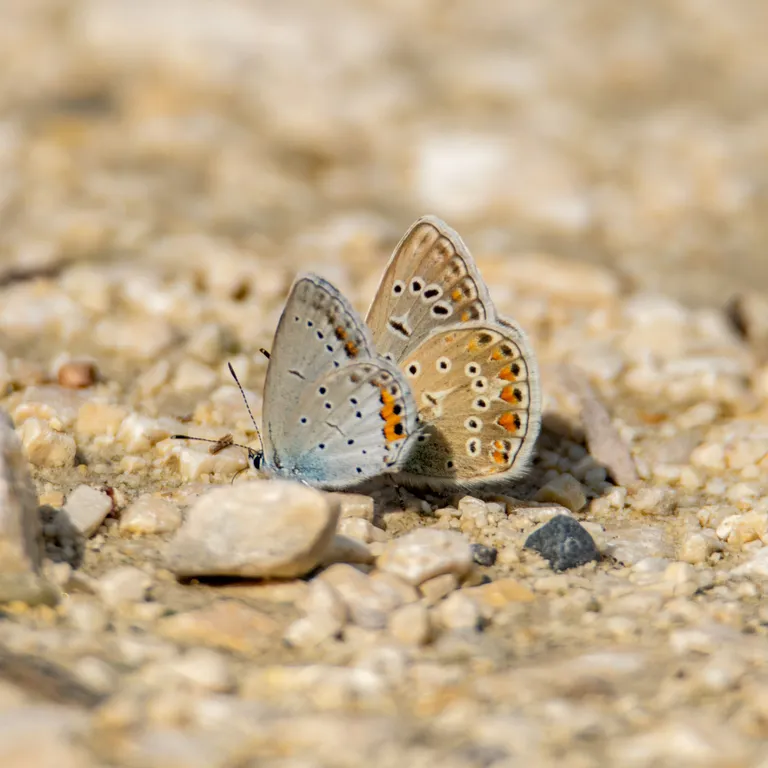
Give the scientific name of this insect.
Cupido argiades (also Elkalyce argiades)
